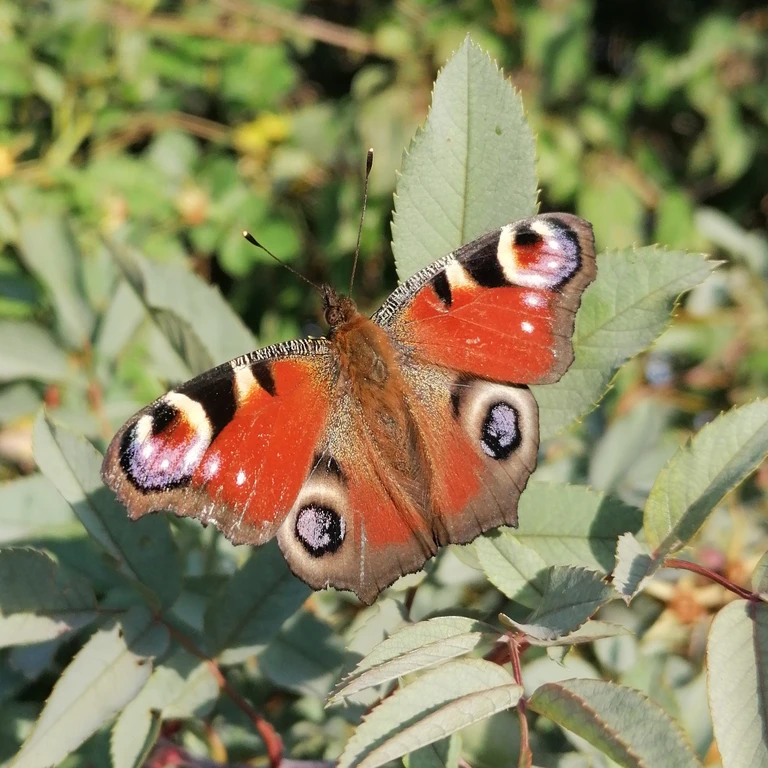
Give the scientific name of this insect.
Aglais io
